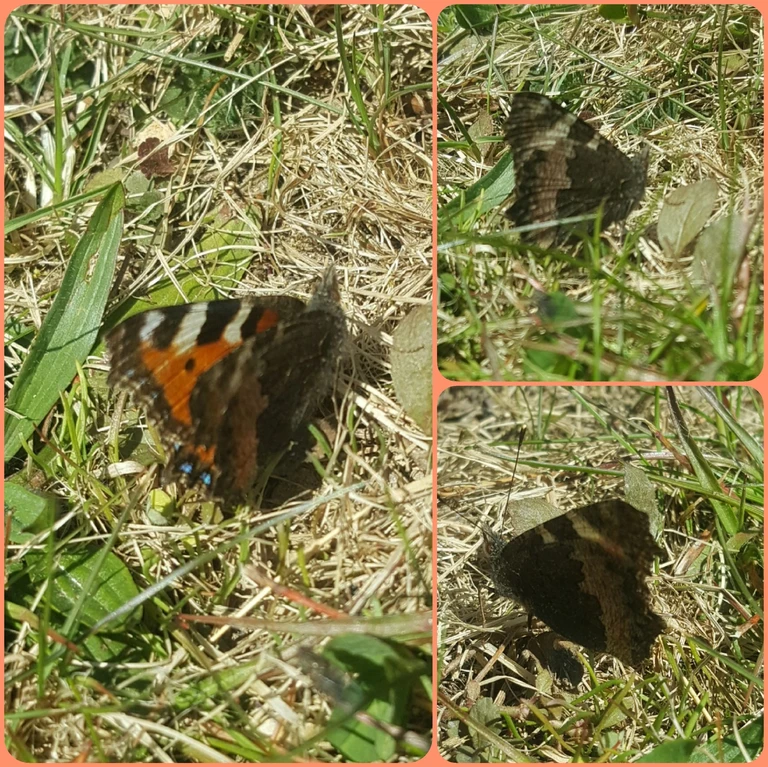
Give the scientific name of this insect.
Aglais urticae
